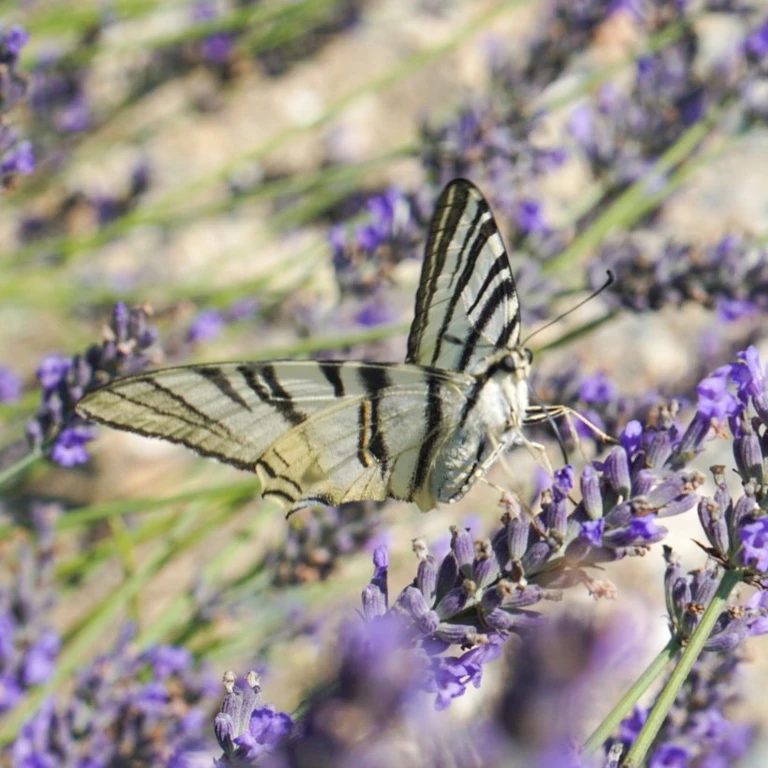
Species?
Iphiclides podalirius
